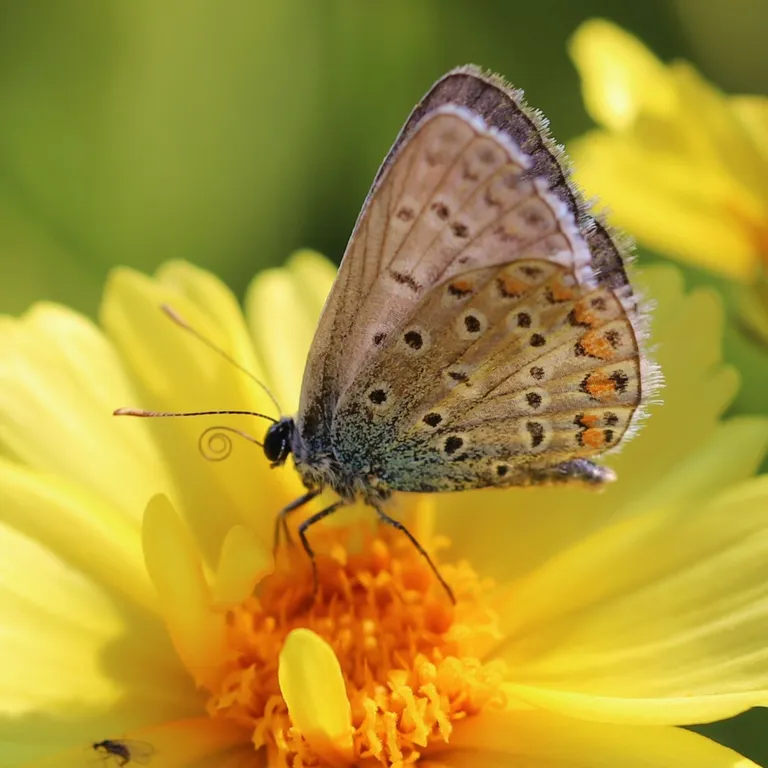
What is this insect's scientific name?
Polyommatus icarus
